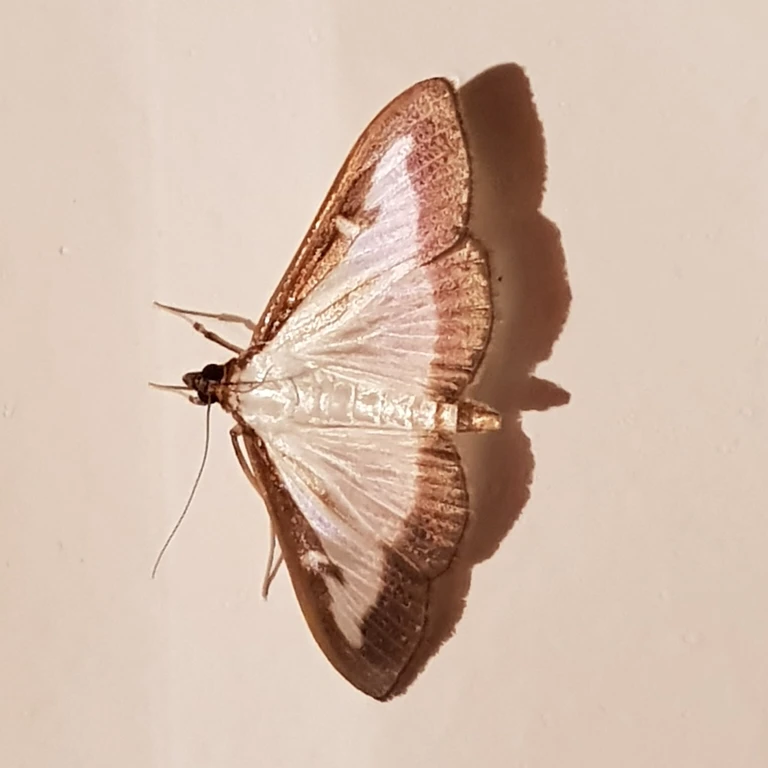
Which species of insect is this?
Cydalima perspectalis
